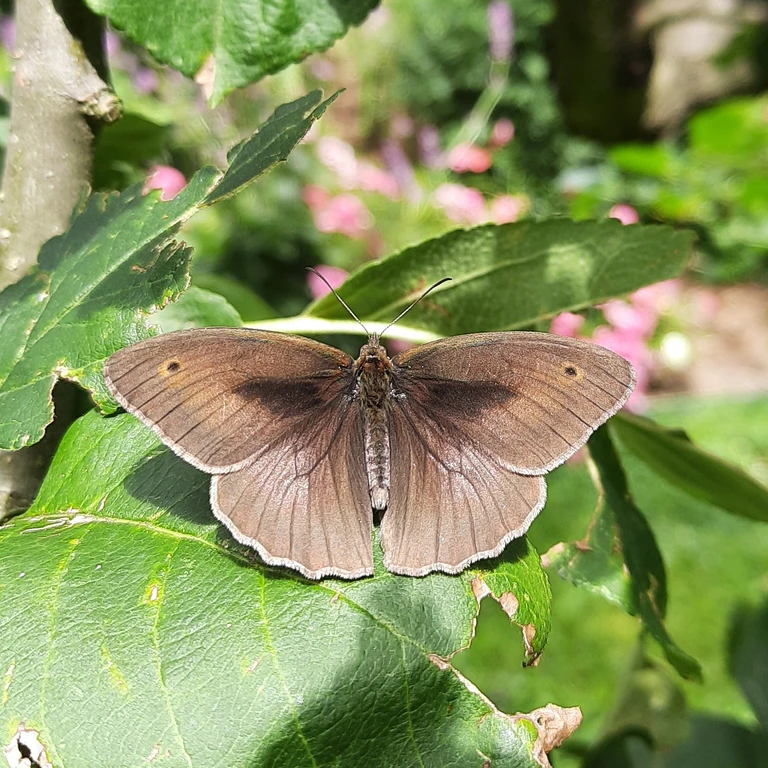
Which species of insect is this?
Maniola jurtina
